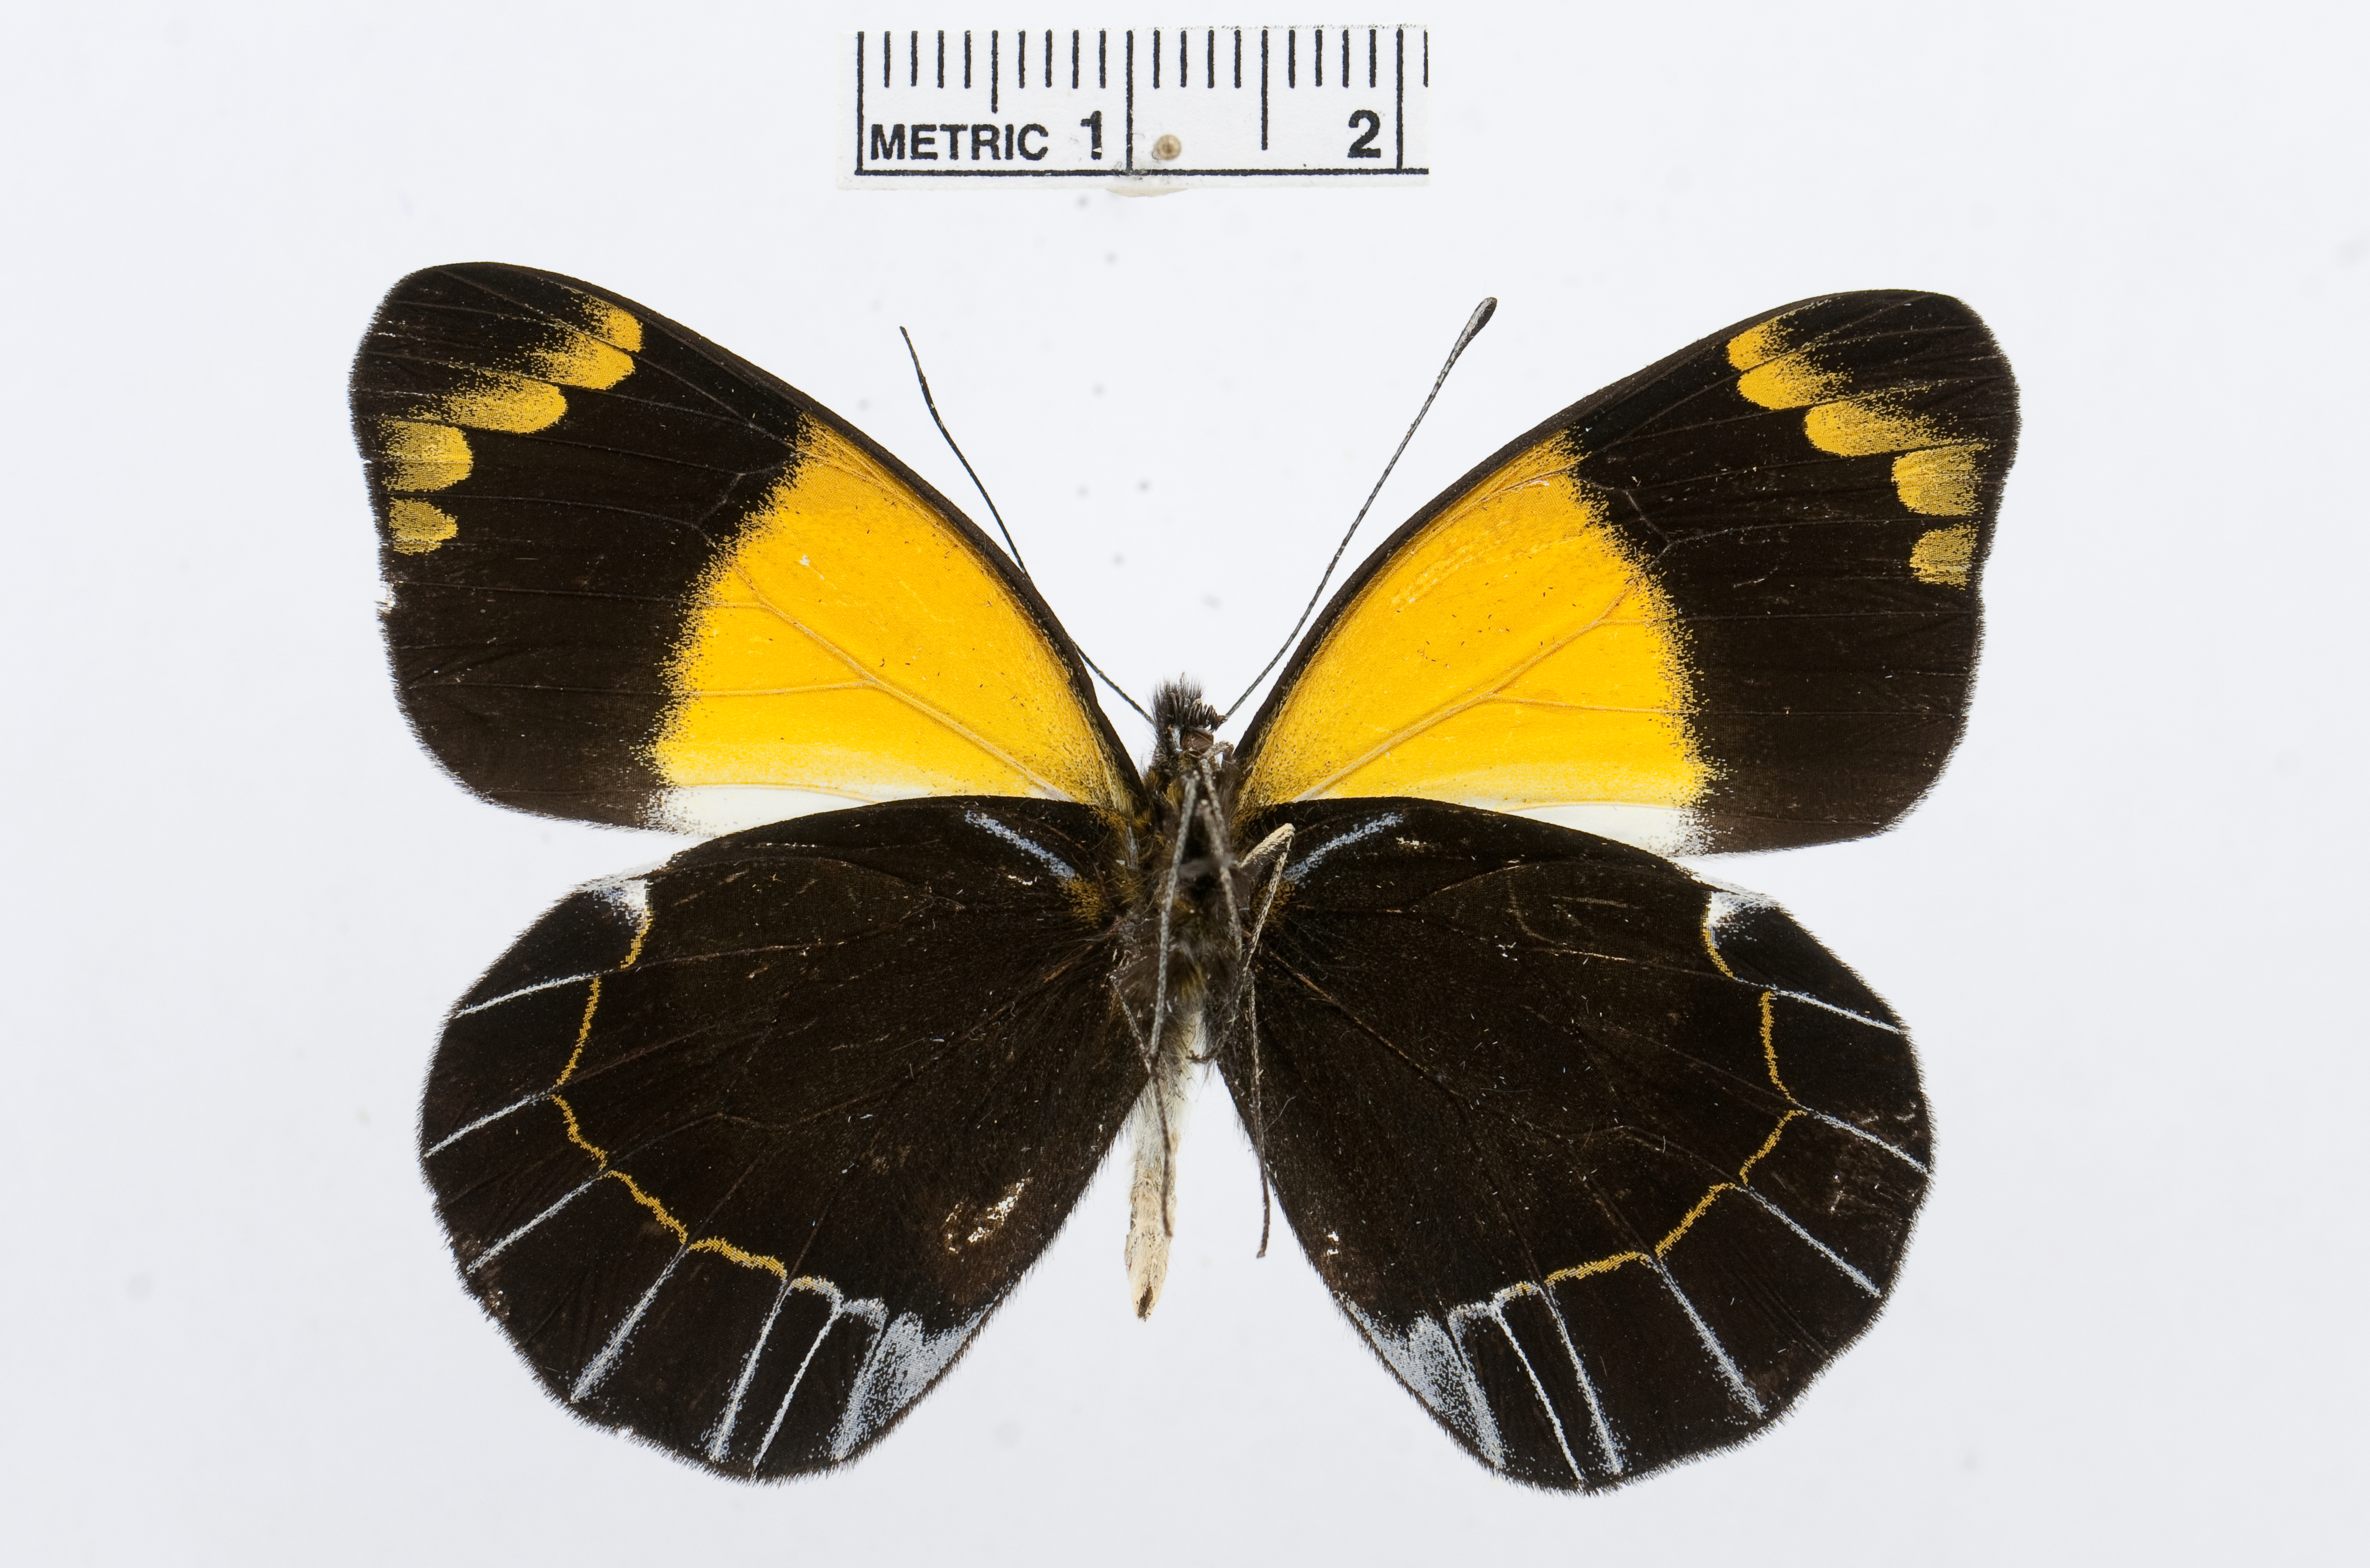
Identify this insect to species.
Delias anamesa
